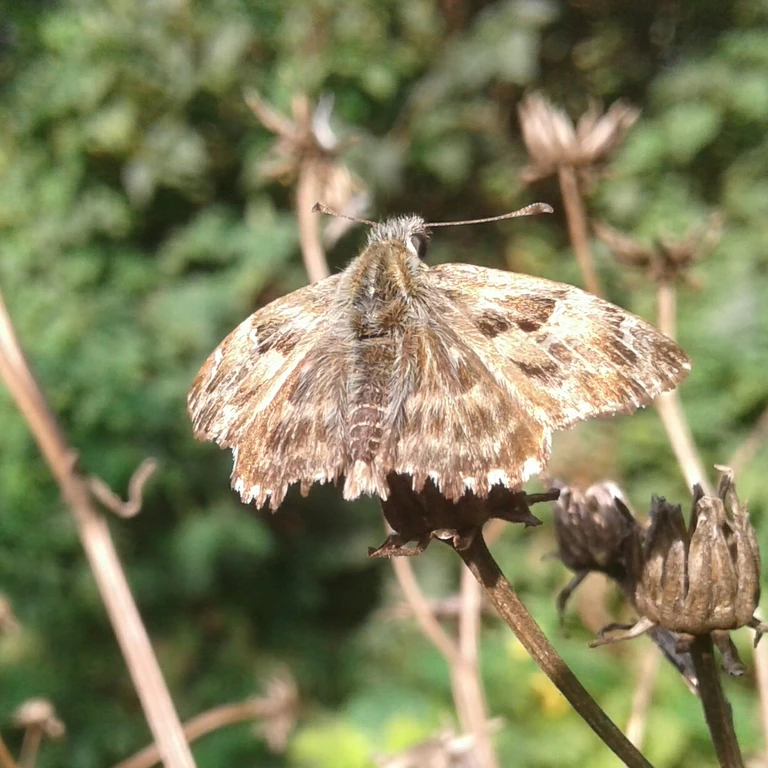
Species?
Carcharodus alceae
